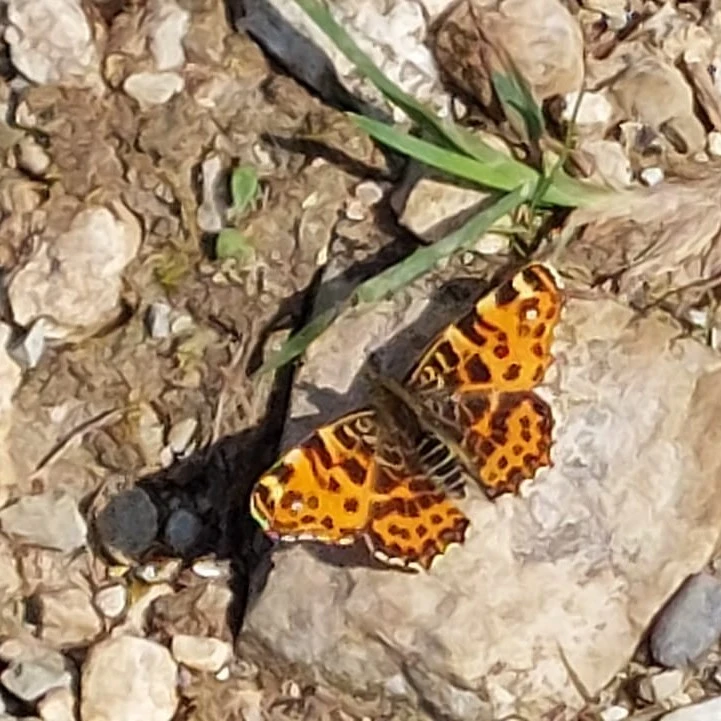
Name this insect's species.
Araschnia levana
